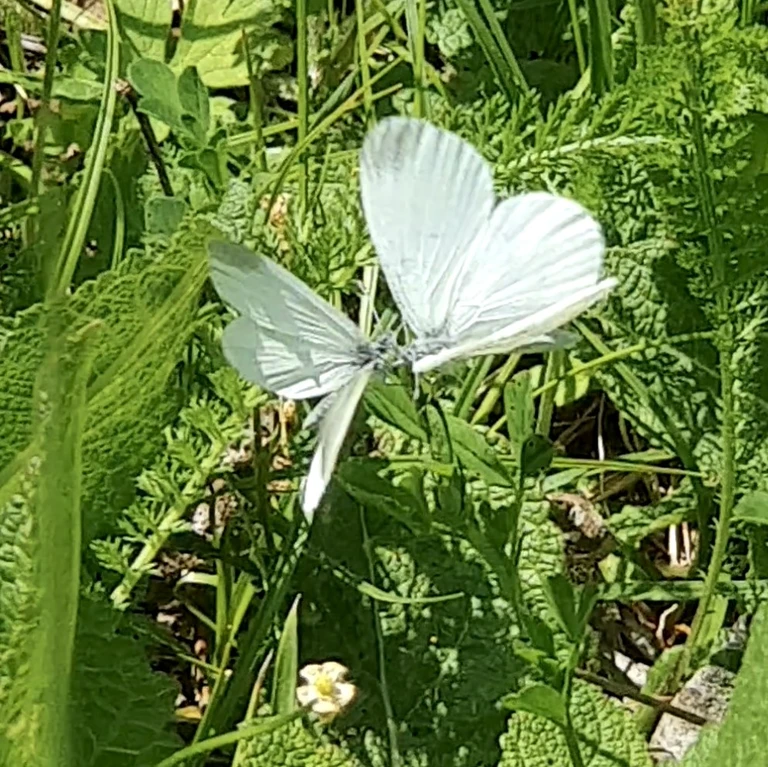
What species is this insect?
Leptidea sinapis/juvernica
